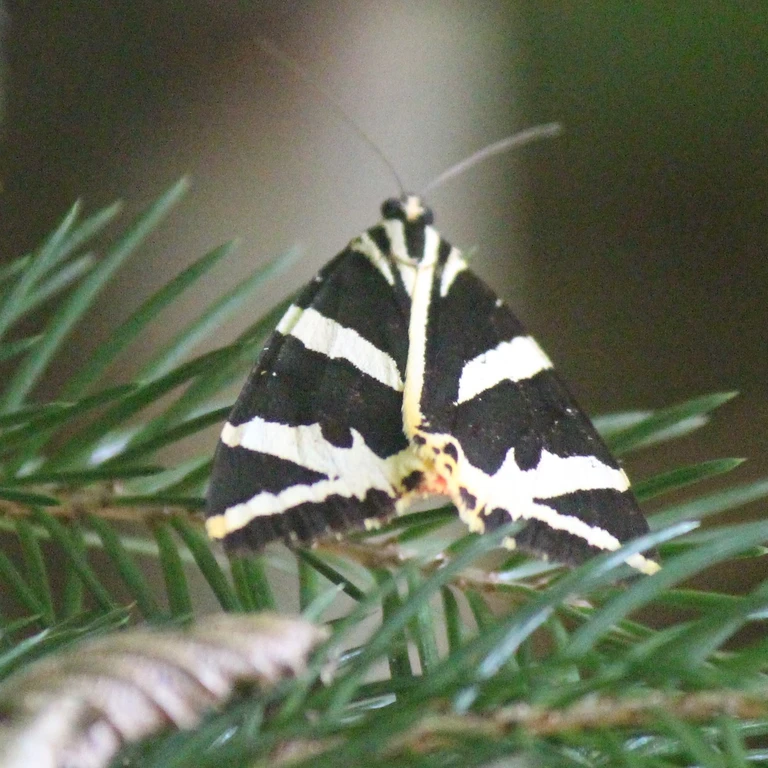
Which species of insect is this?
Euplagia quadripunctaria
